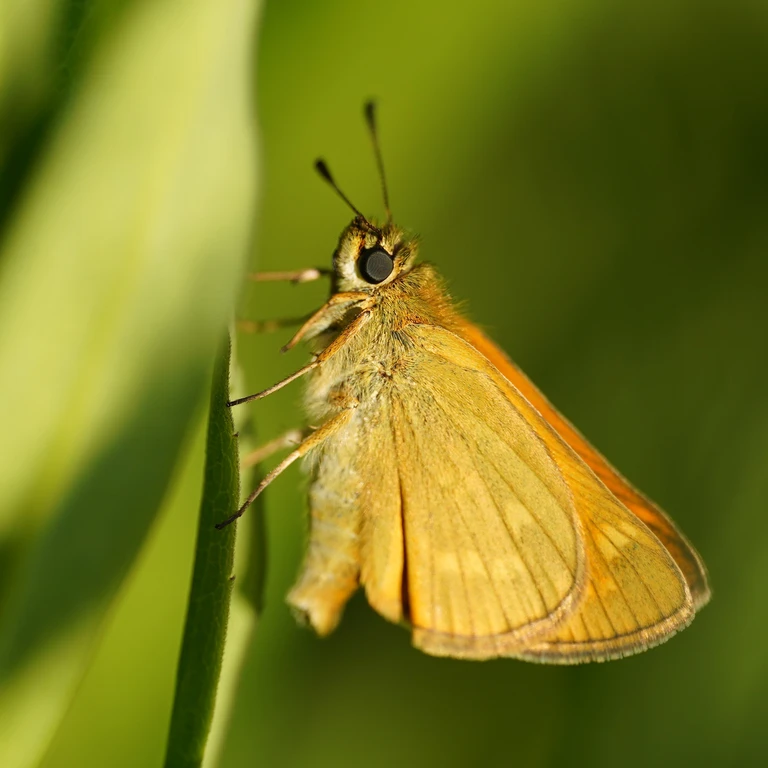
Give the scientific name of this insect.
Ochlodes sylvanus (also Ochlodes venata)
